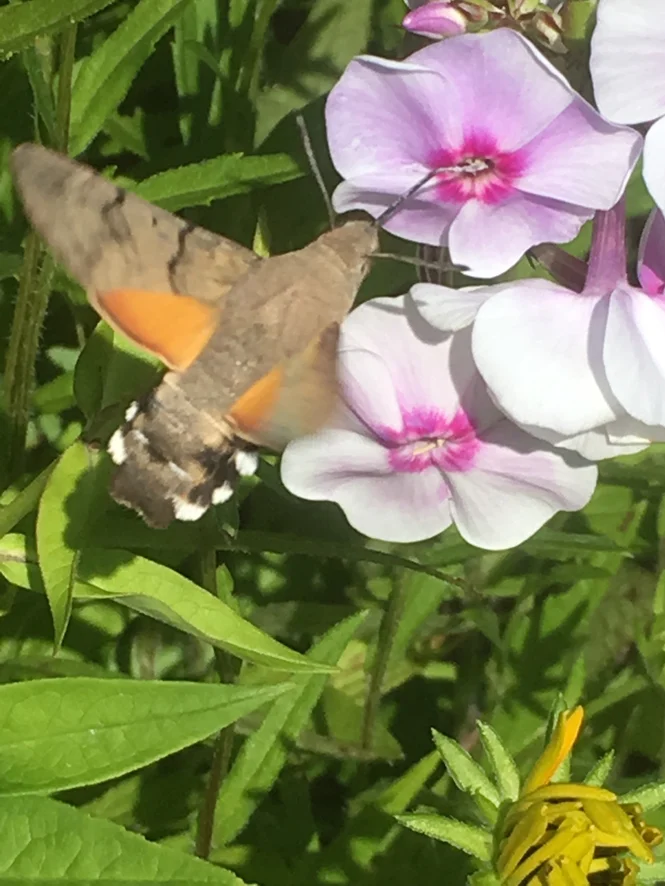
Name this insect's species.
Macroglossum stellatarum
